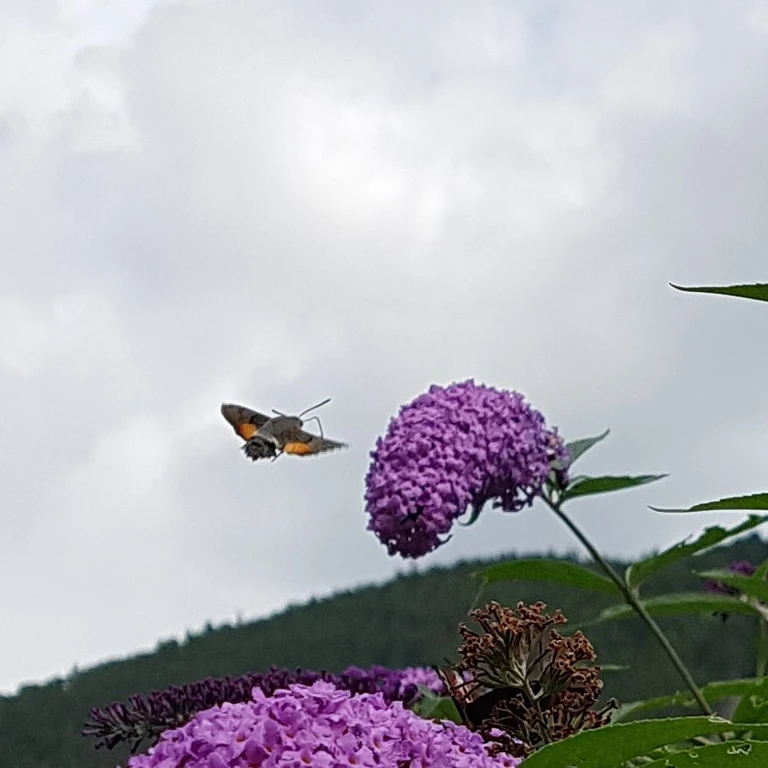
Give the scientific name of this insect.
Macroglossum stellatarum
